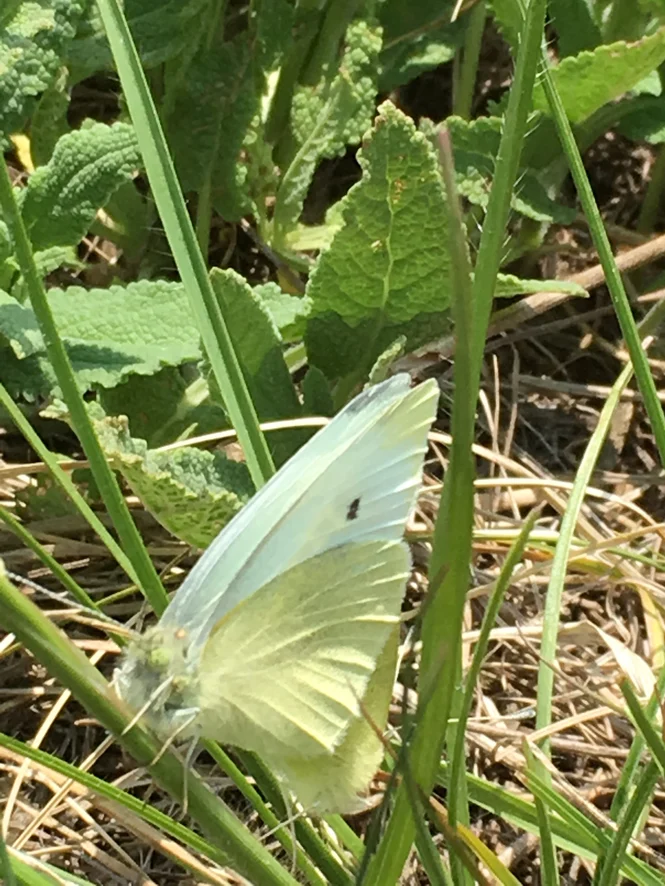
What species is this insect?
Pieris rapae
